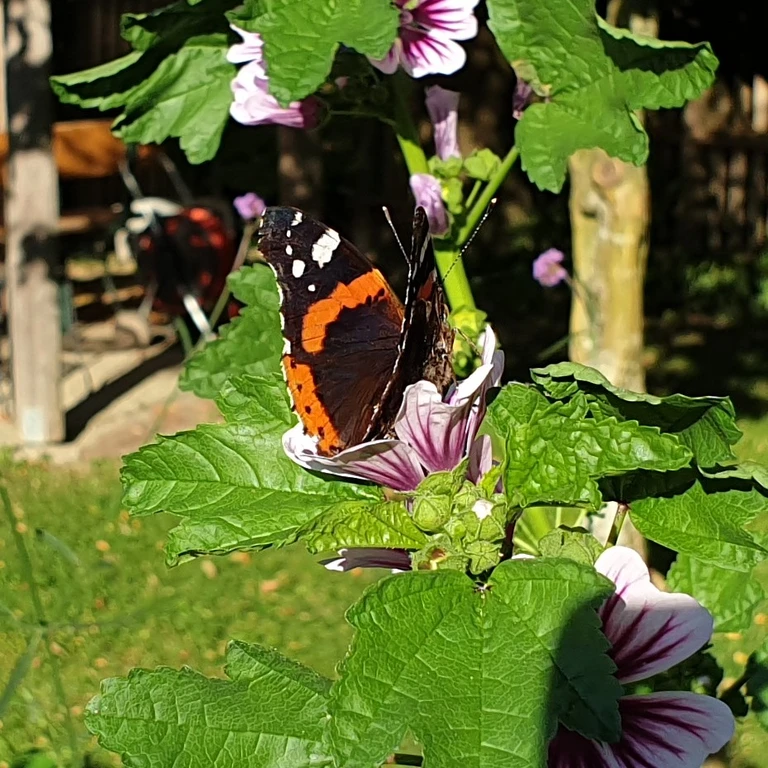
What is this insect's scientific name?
Vanessa atalanta
